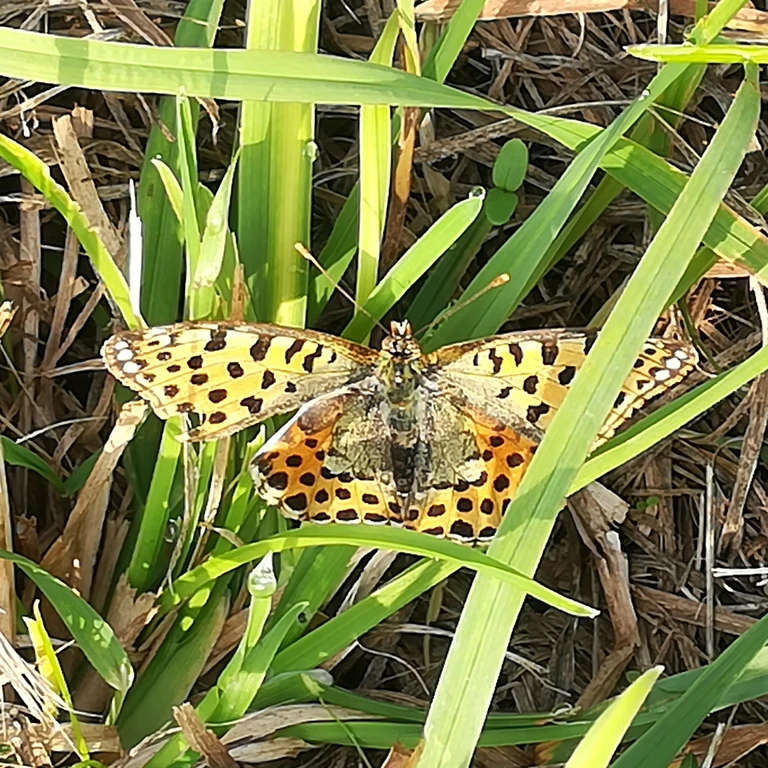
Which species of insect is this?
Issoria lathonia
